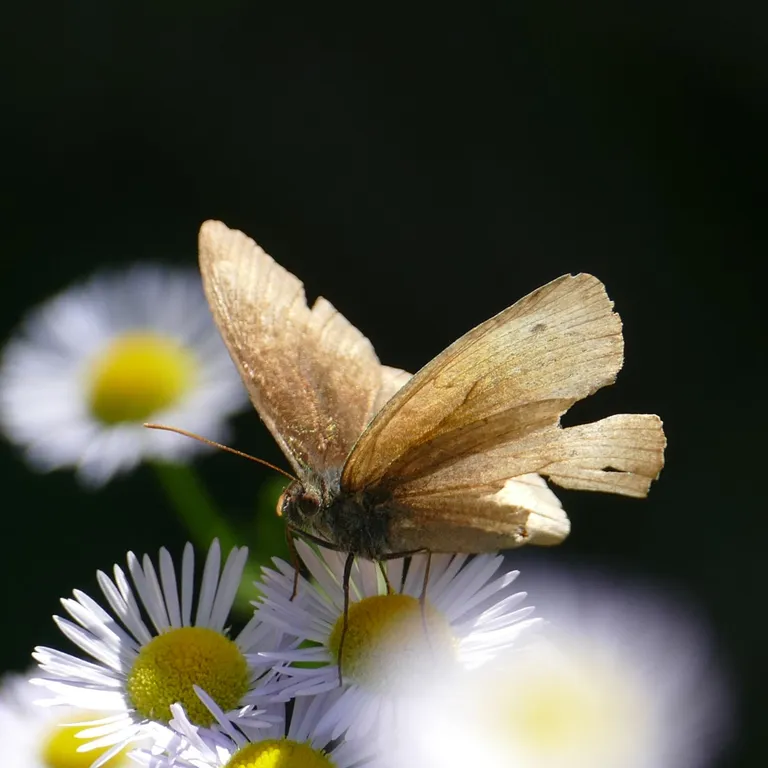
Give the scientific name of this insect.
Maniola jurtina
